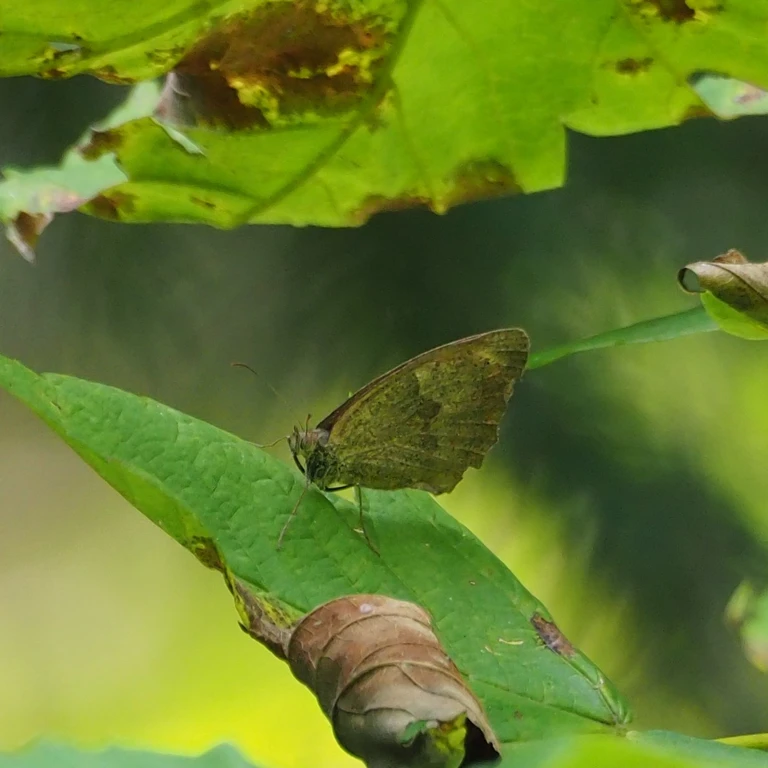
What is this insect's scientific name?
Maniola jurtina
